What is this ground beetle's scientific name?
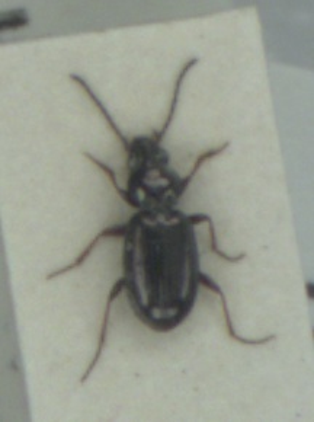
Bembidion lampros
